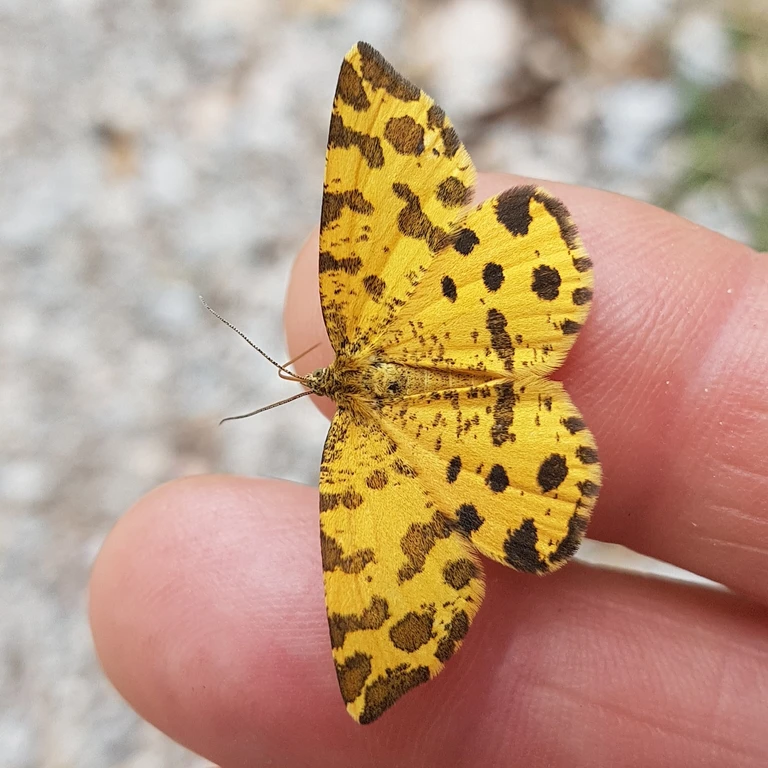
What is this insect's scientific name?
Pseudopanthera macularia
